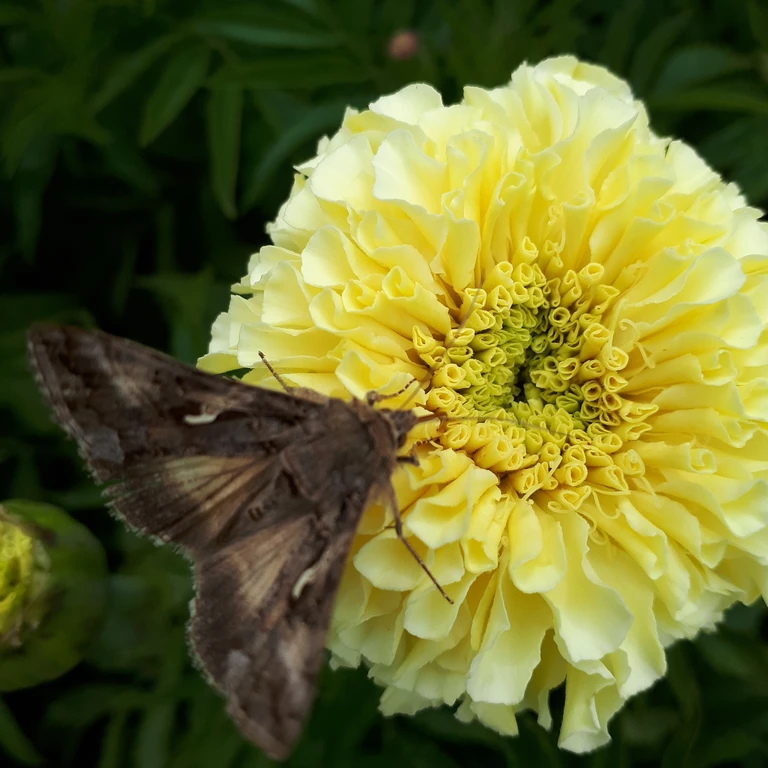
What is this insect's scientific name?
Autographa gamma
